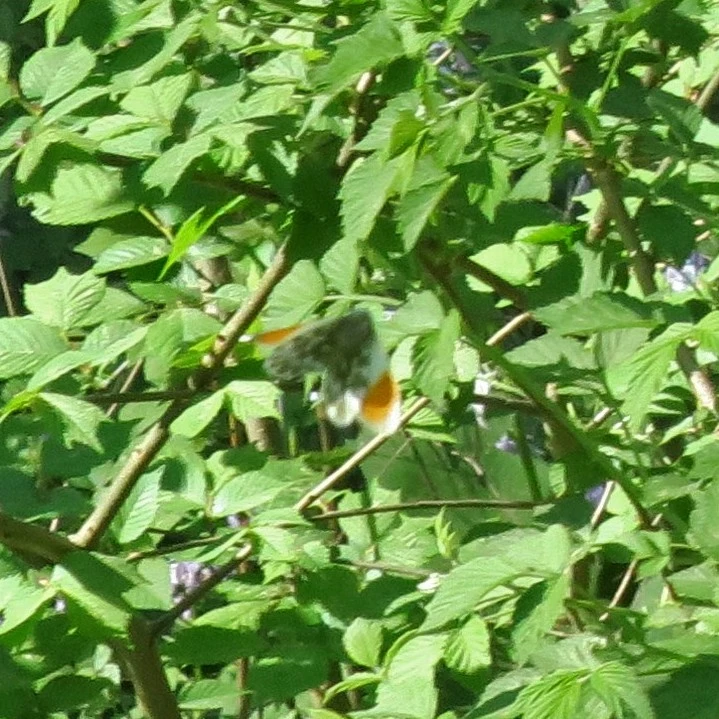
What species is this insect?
Anthocharis cardamines
